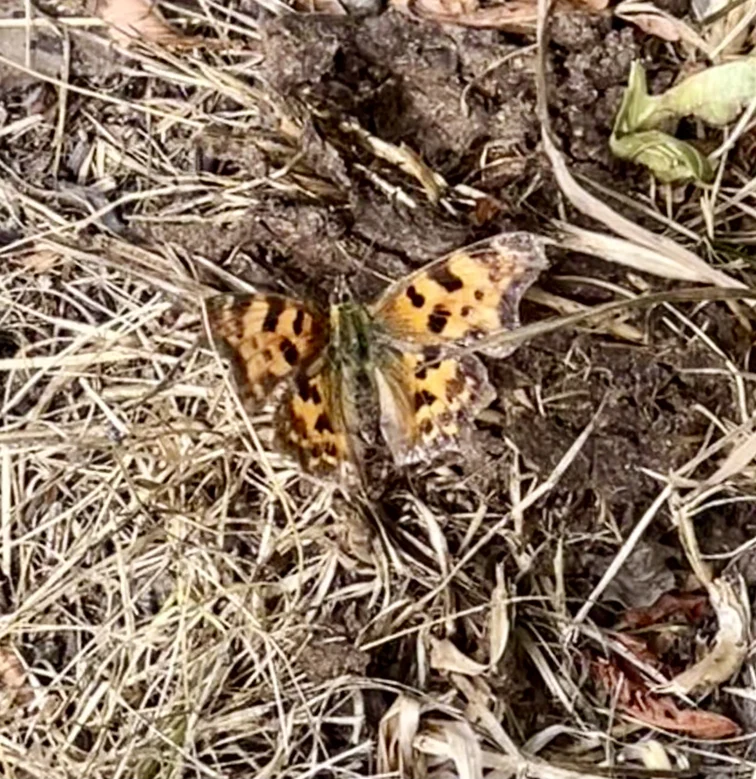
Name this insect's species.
Polygonia c-album
